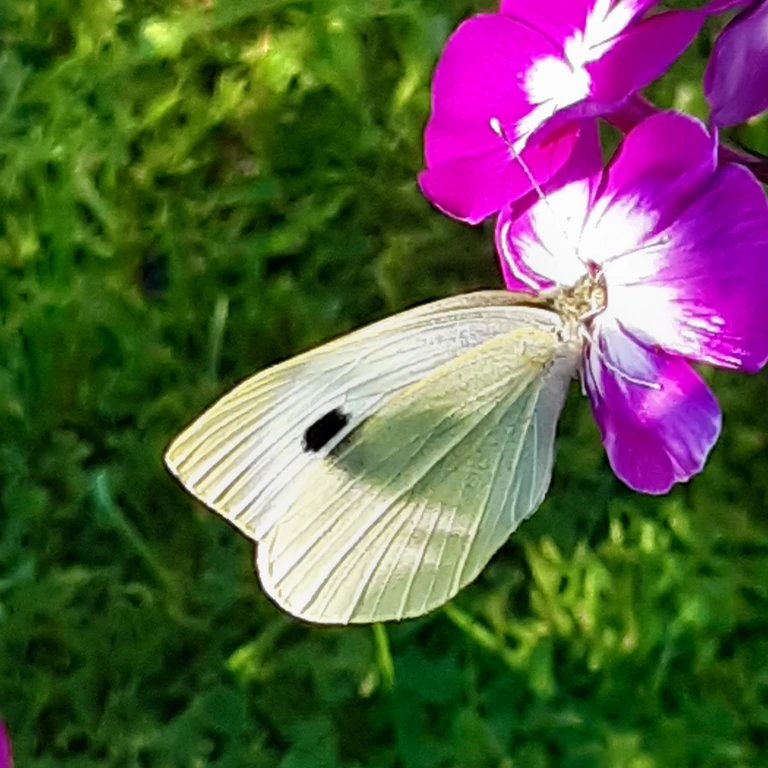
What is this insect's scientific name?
Pieris brassicae
